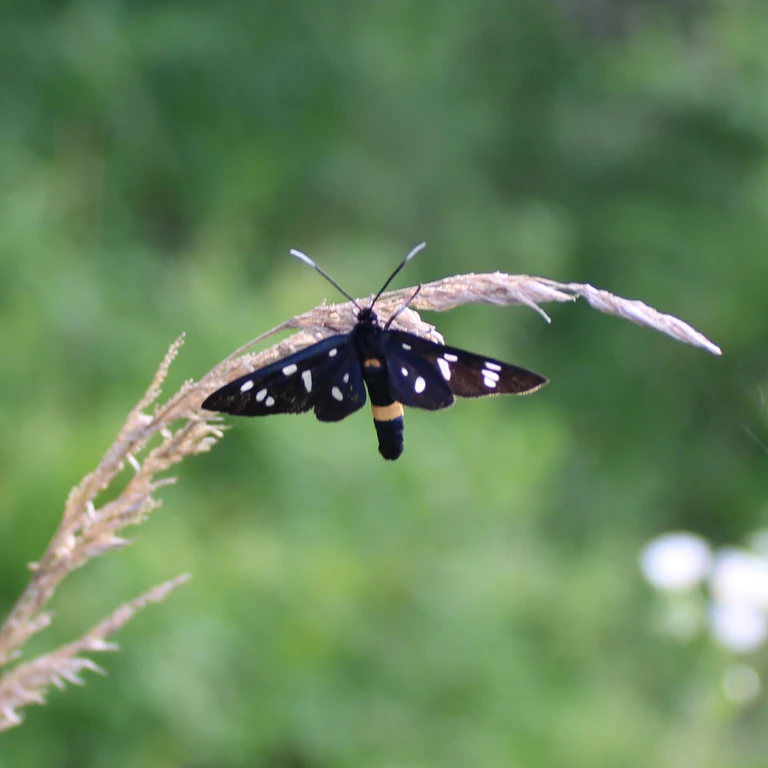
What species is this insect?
Amata phegea
